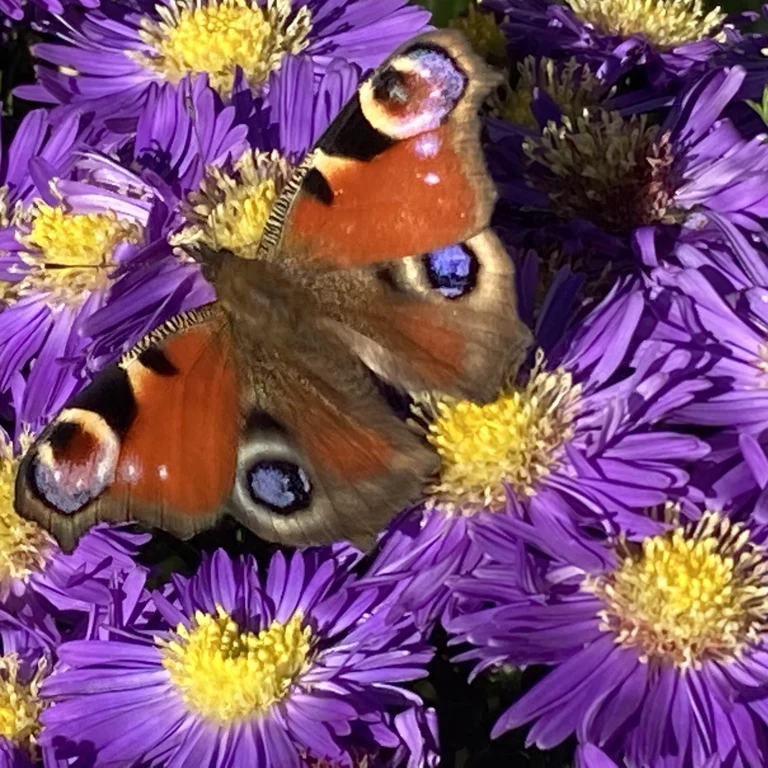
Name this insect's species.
Aglais io
